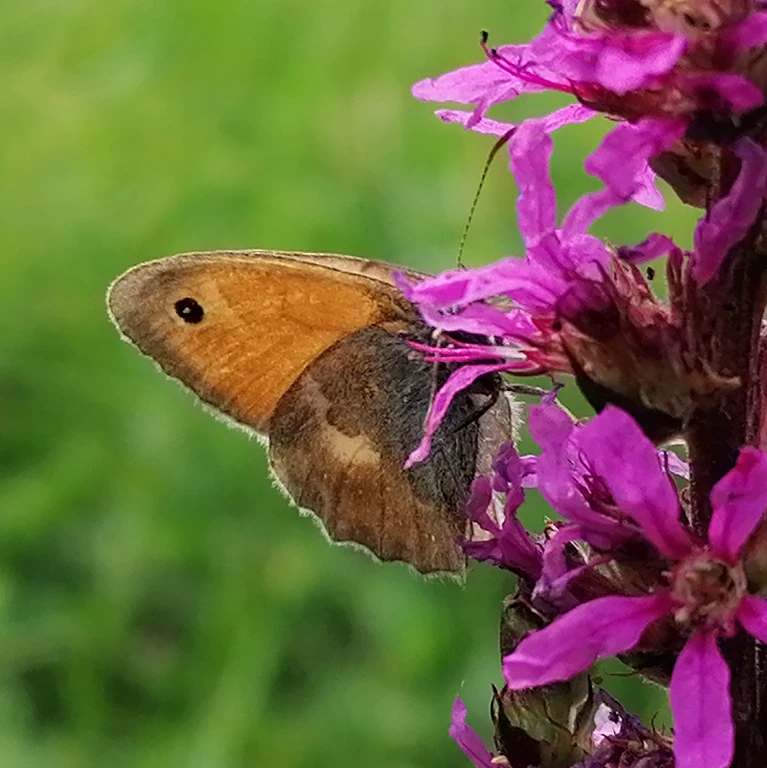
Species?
Coenonympha pamphilus
